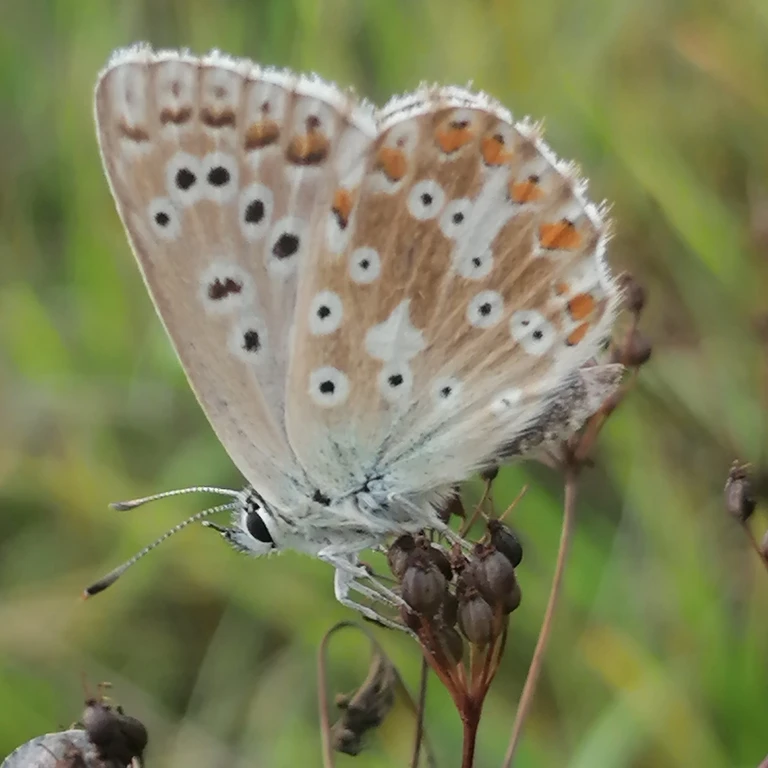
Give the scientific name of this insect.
Lysandra coridon
